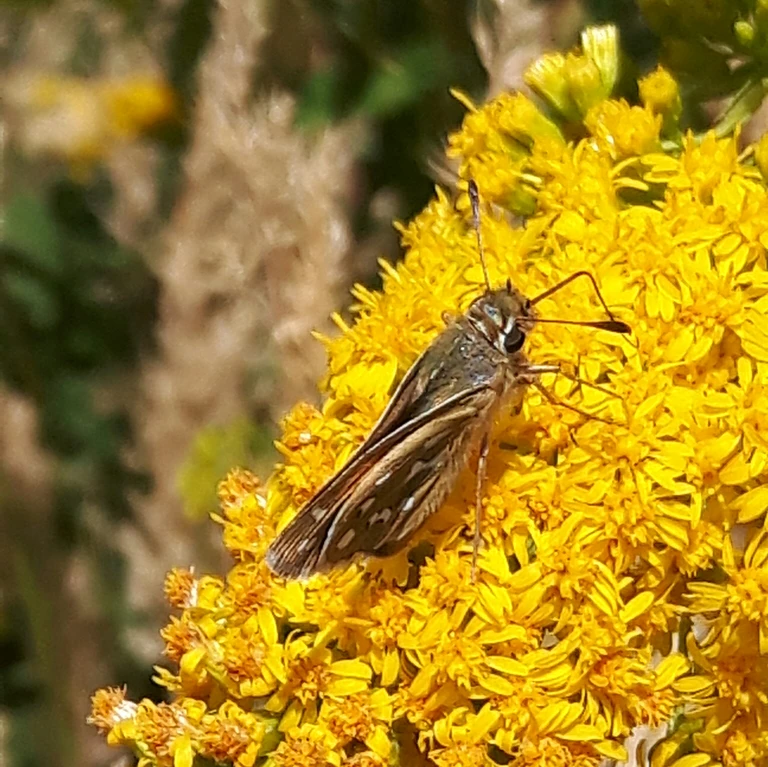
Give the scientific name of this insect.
Hesperia comma
